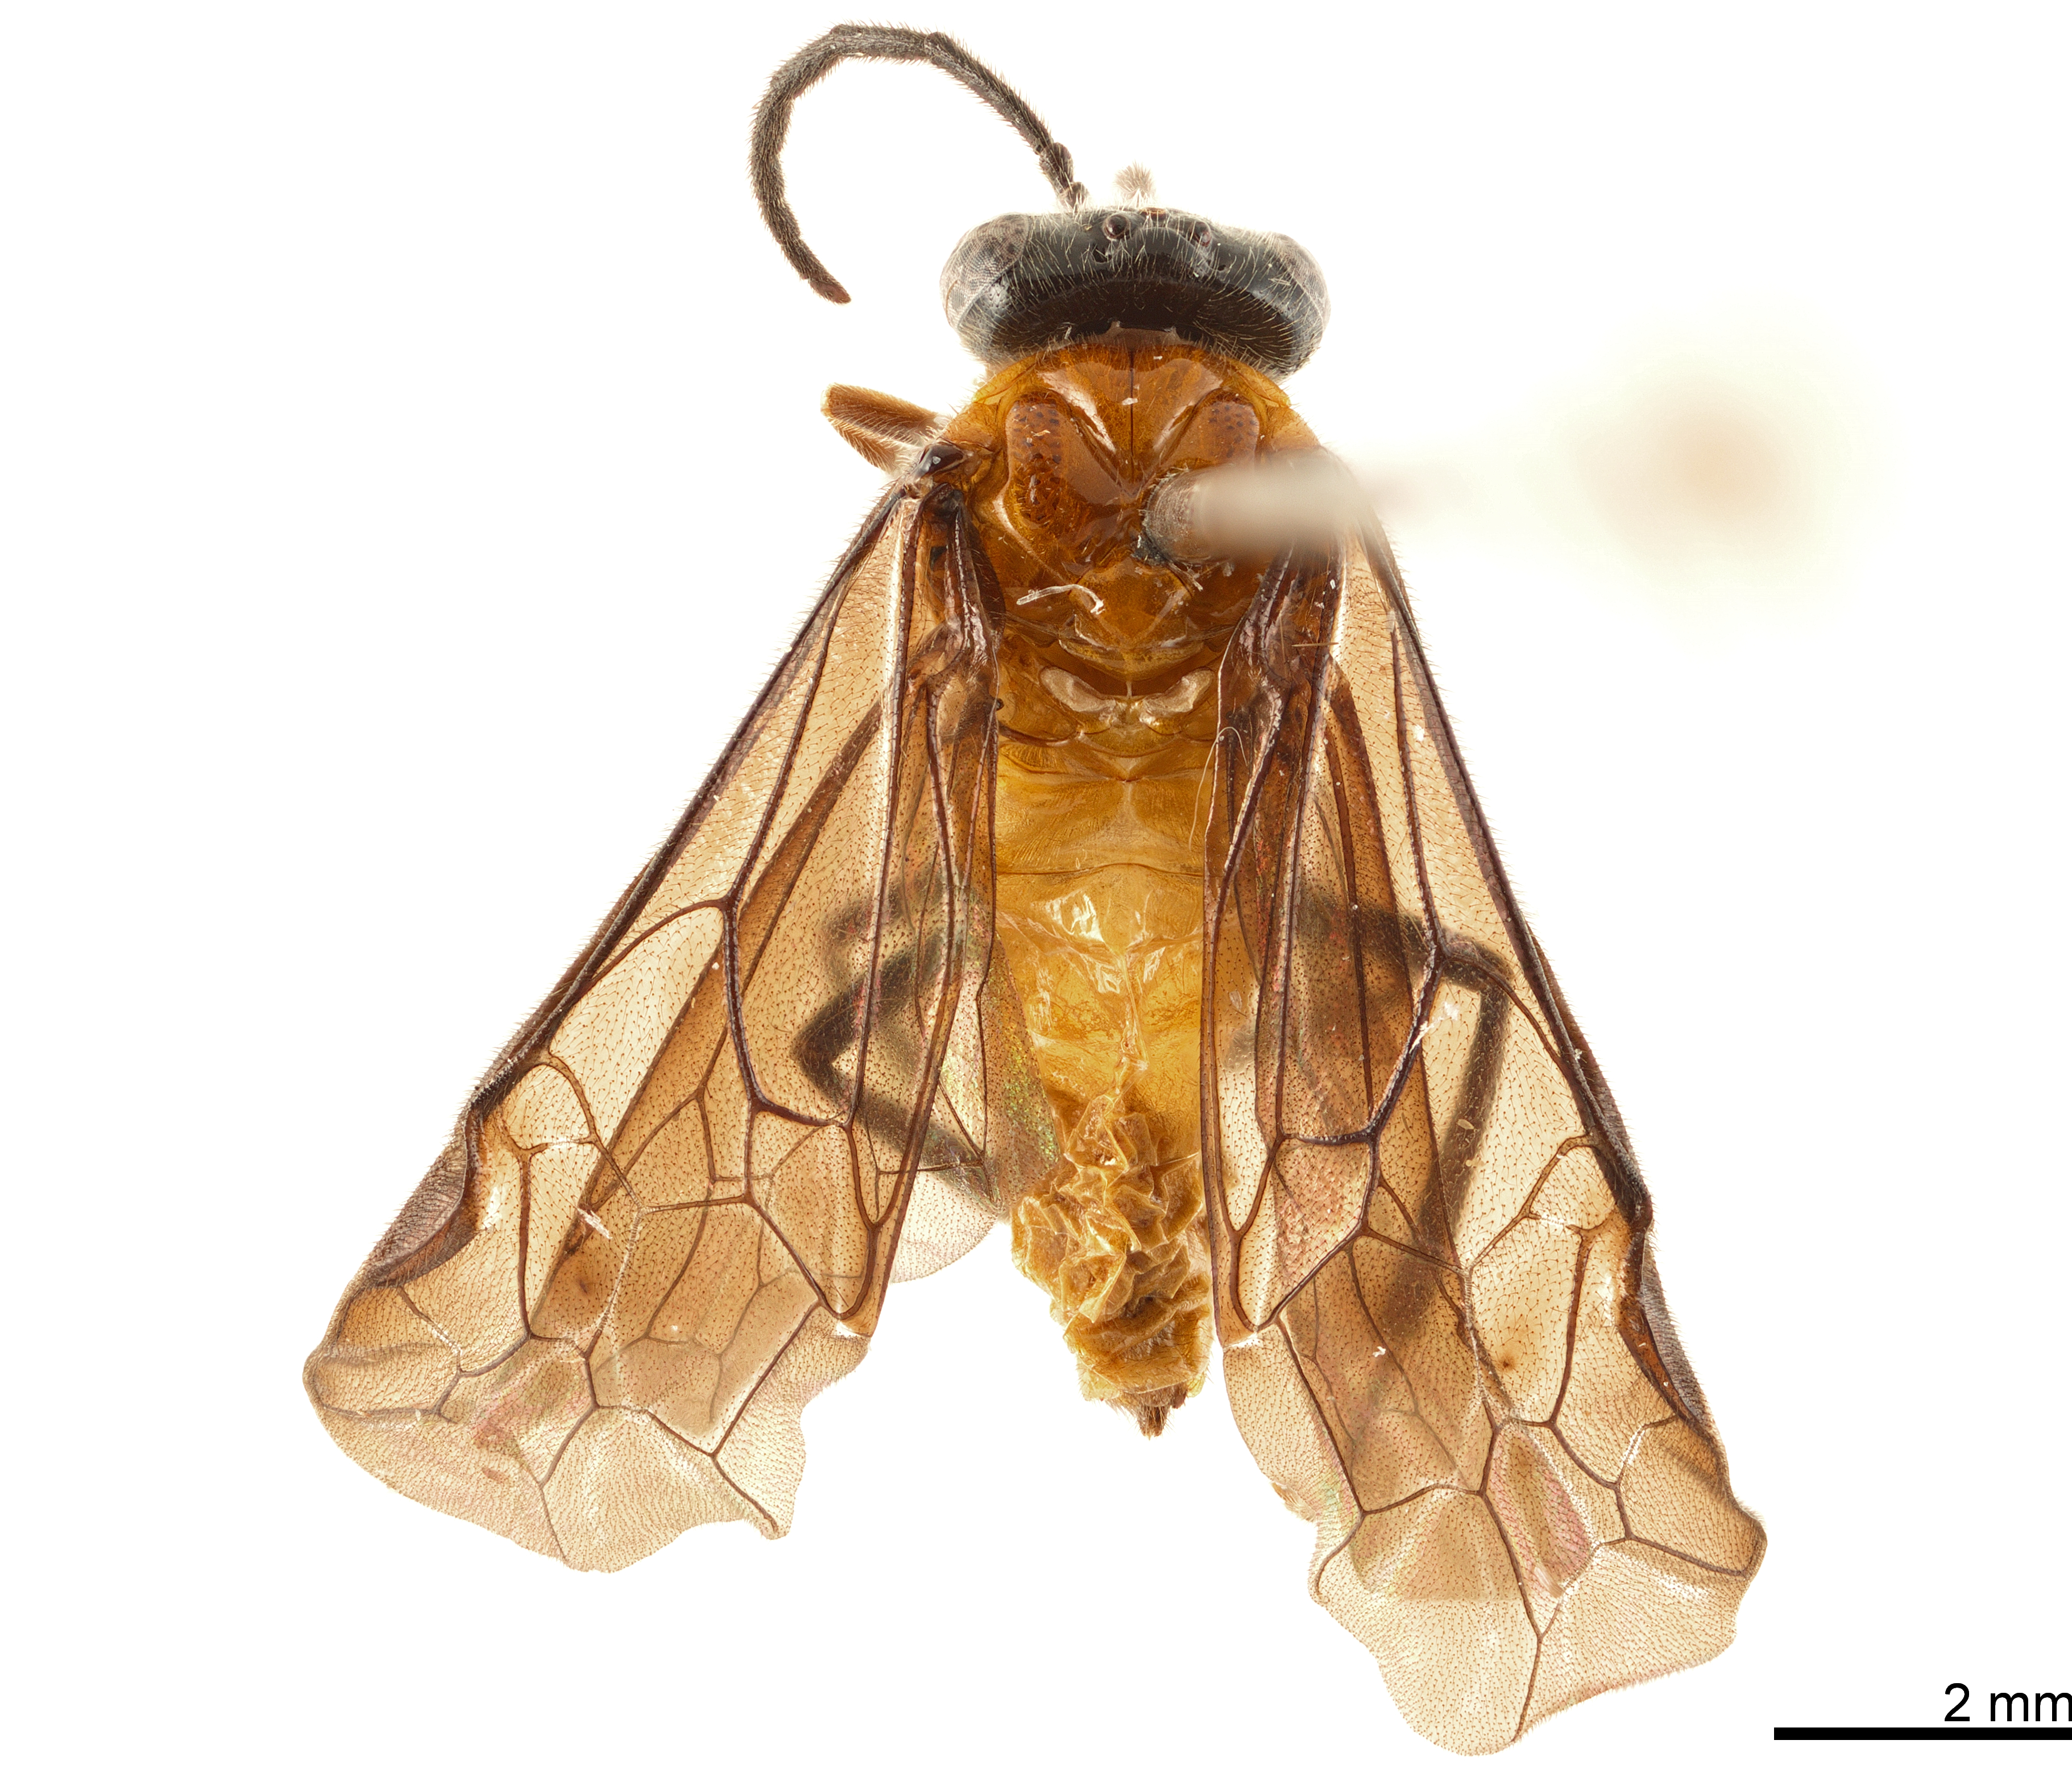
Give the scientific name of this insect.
Inea bicolorata
